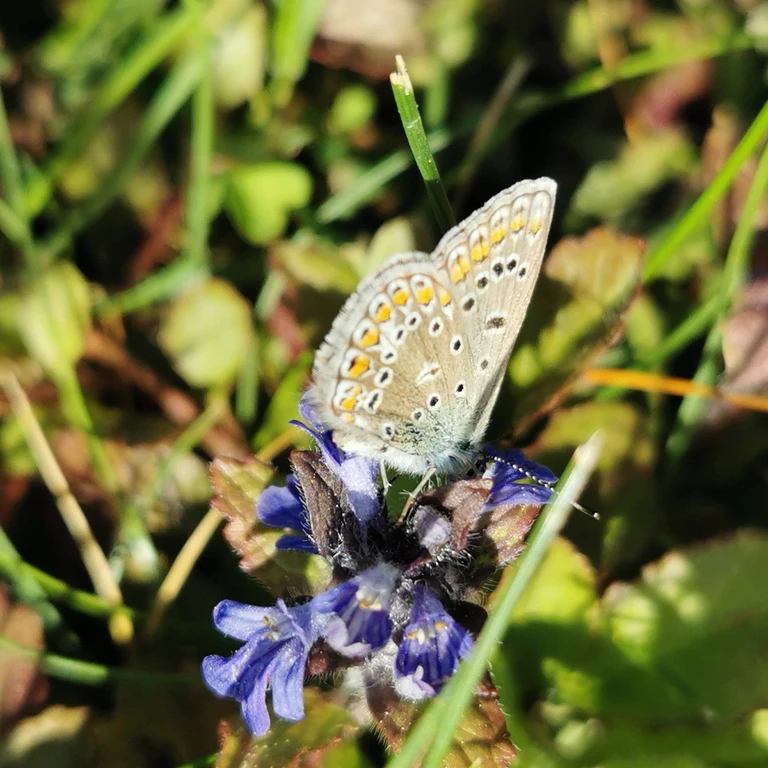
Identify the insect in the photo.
Polyommatus icarus
